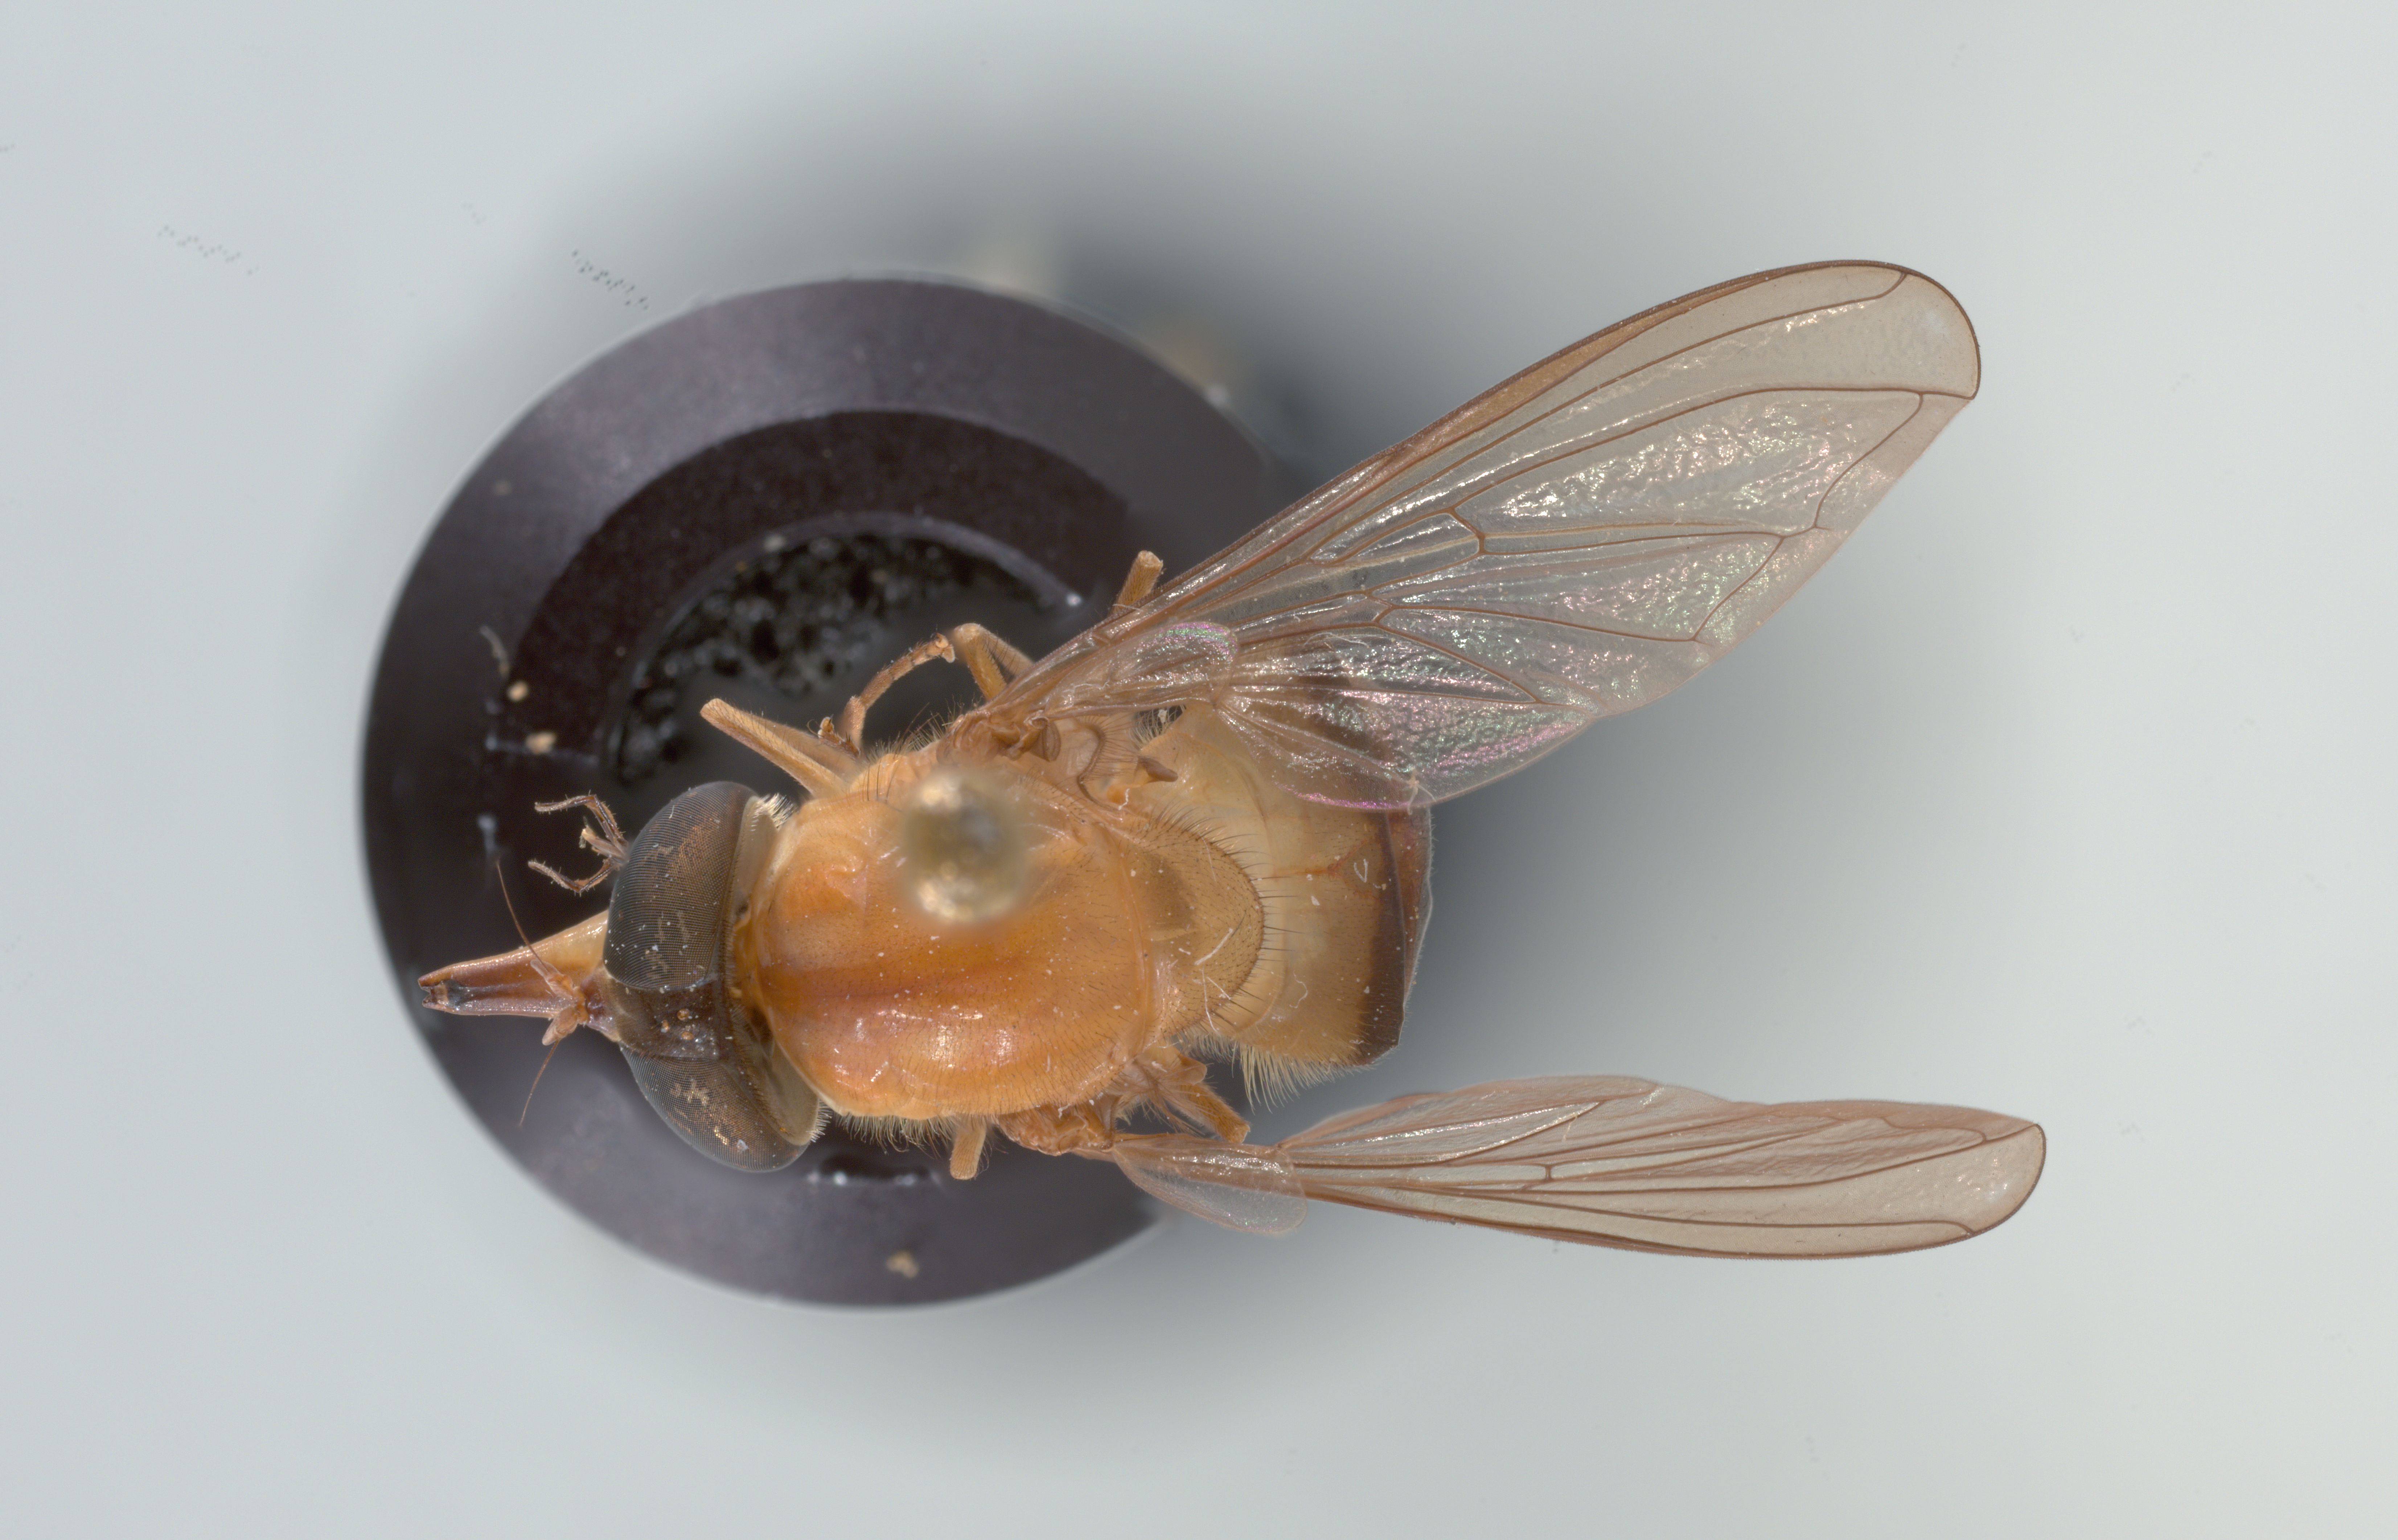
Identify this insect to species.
Rhingia mecyana
